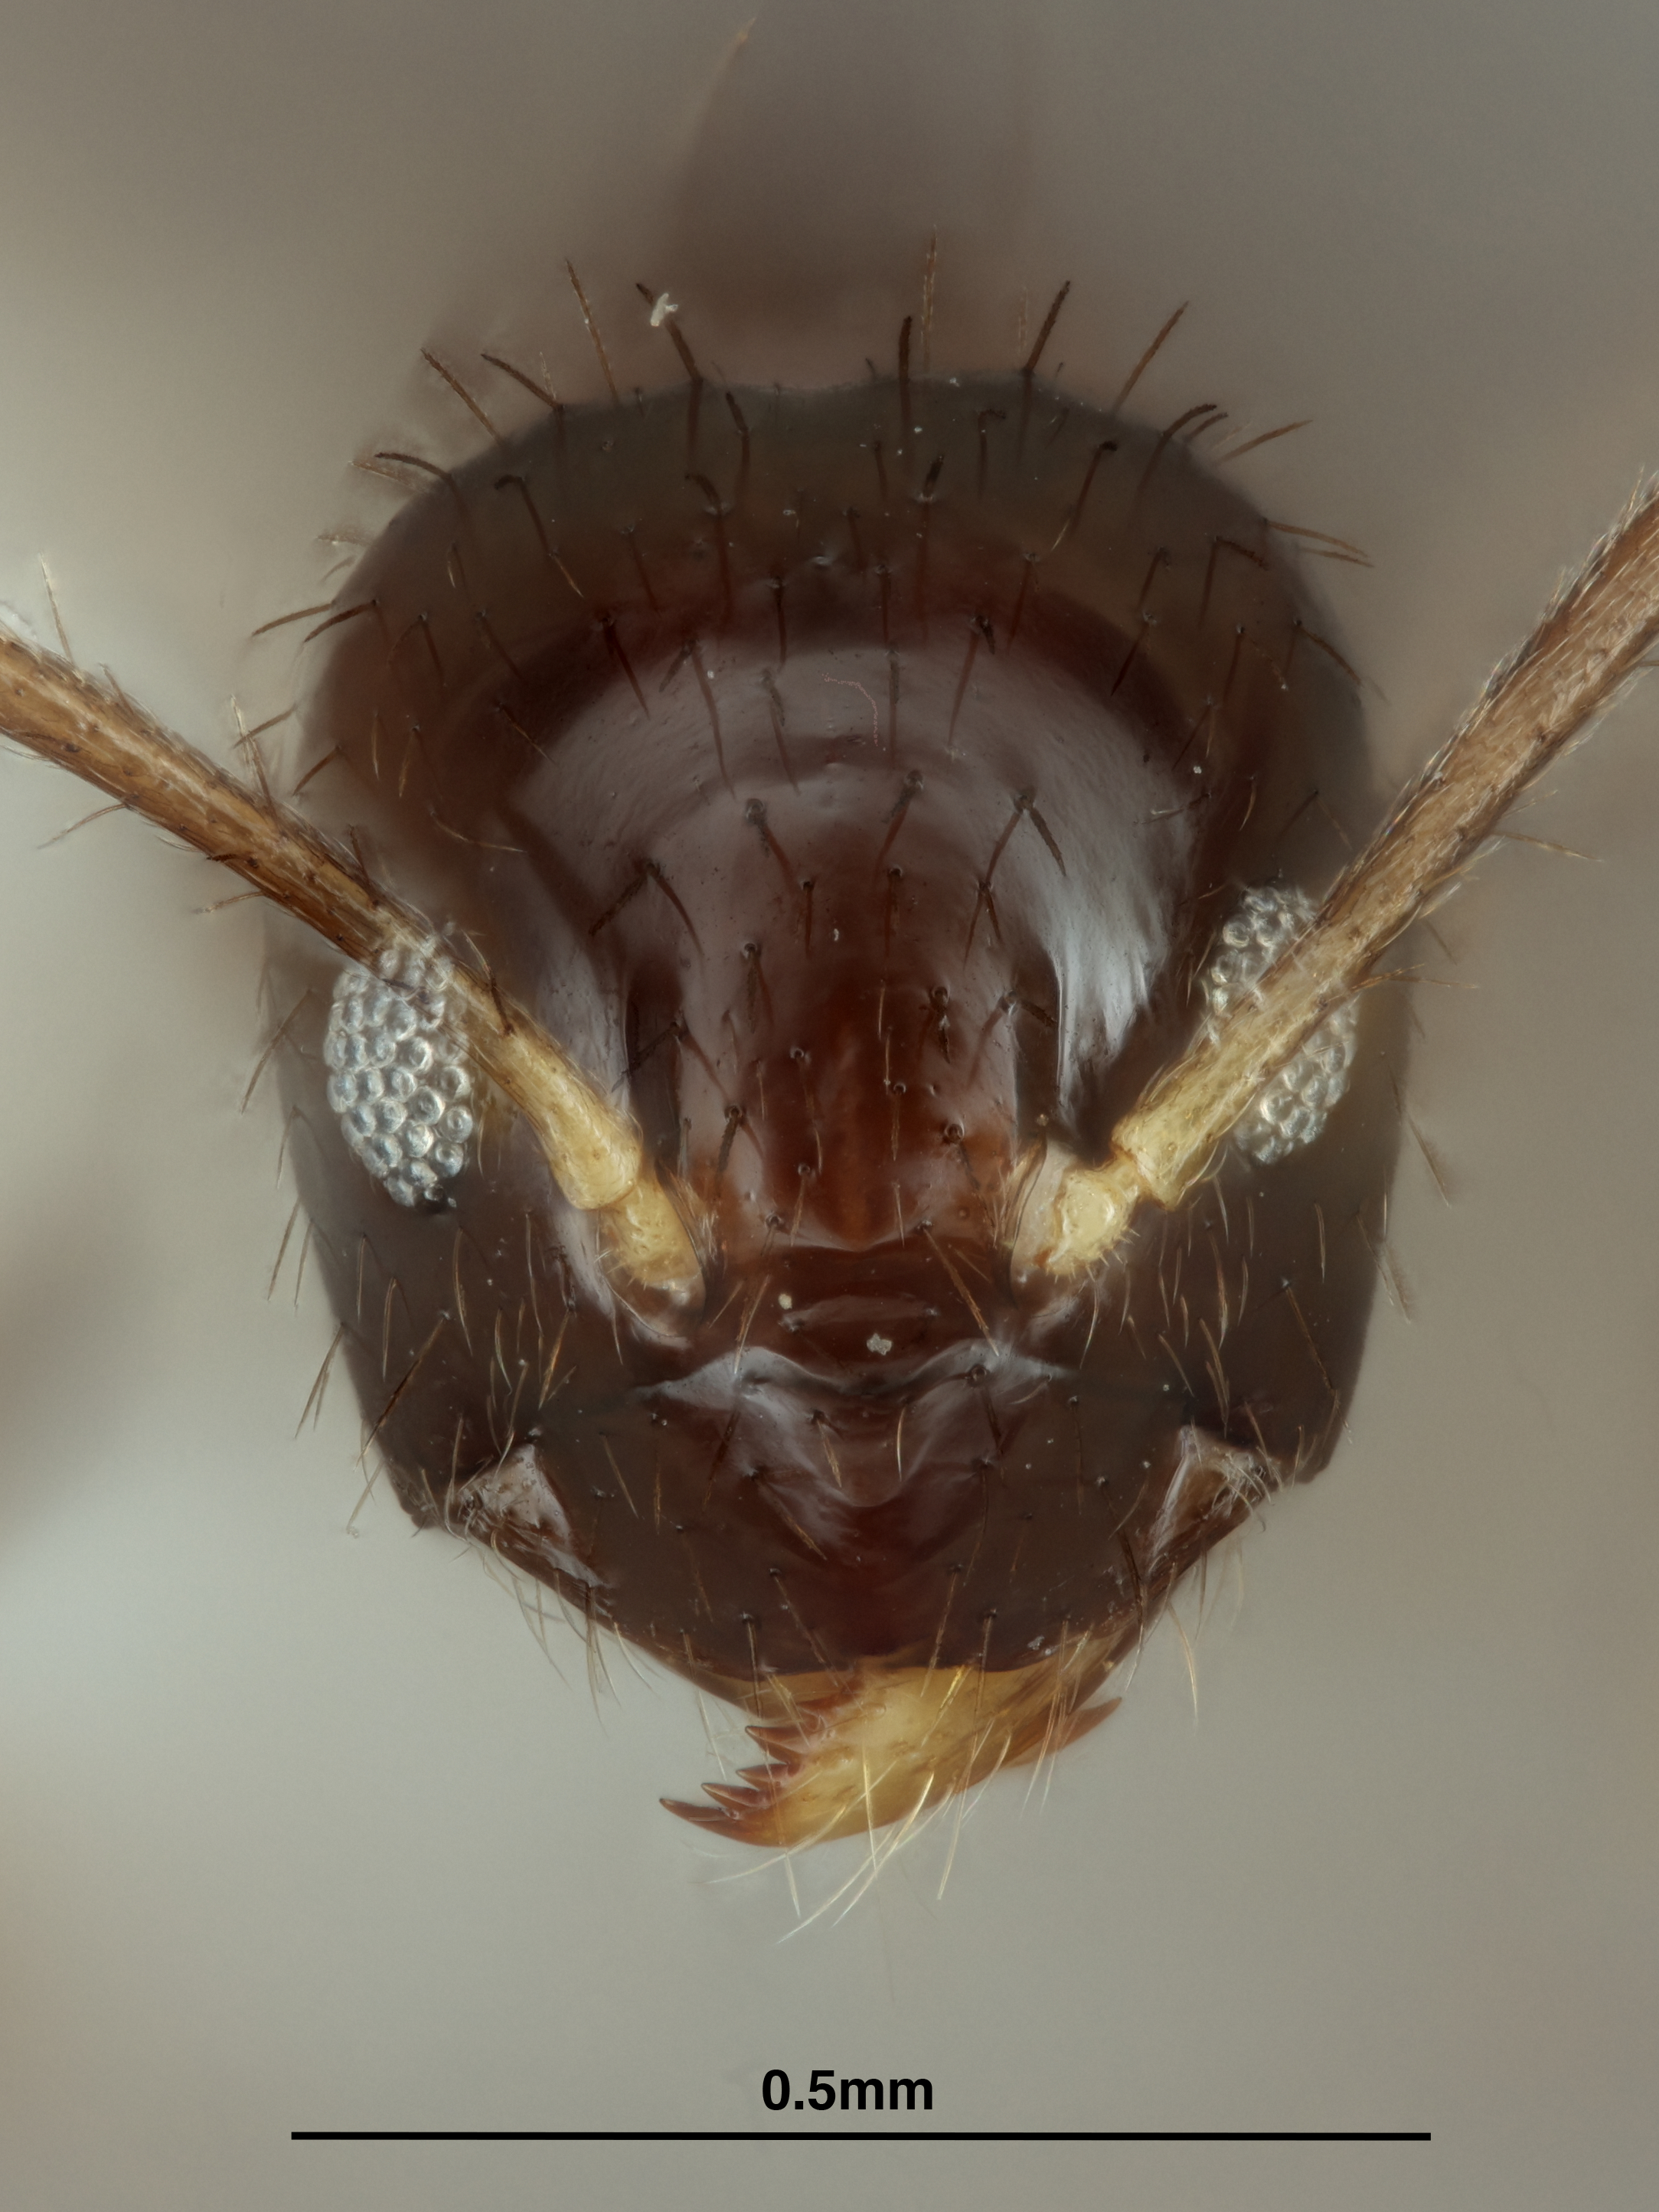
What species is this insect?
Nylanderia xestonota
